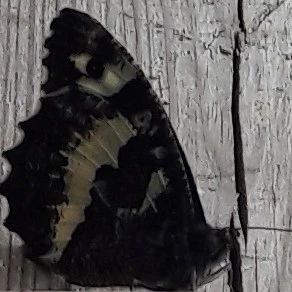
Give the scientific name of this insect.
Brintesia circe
